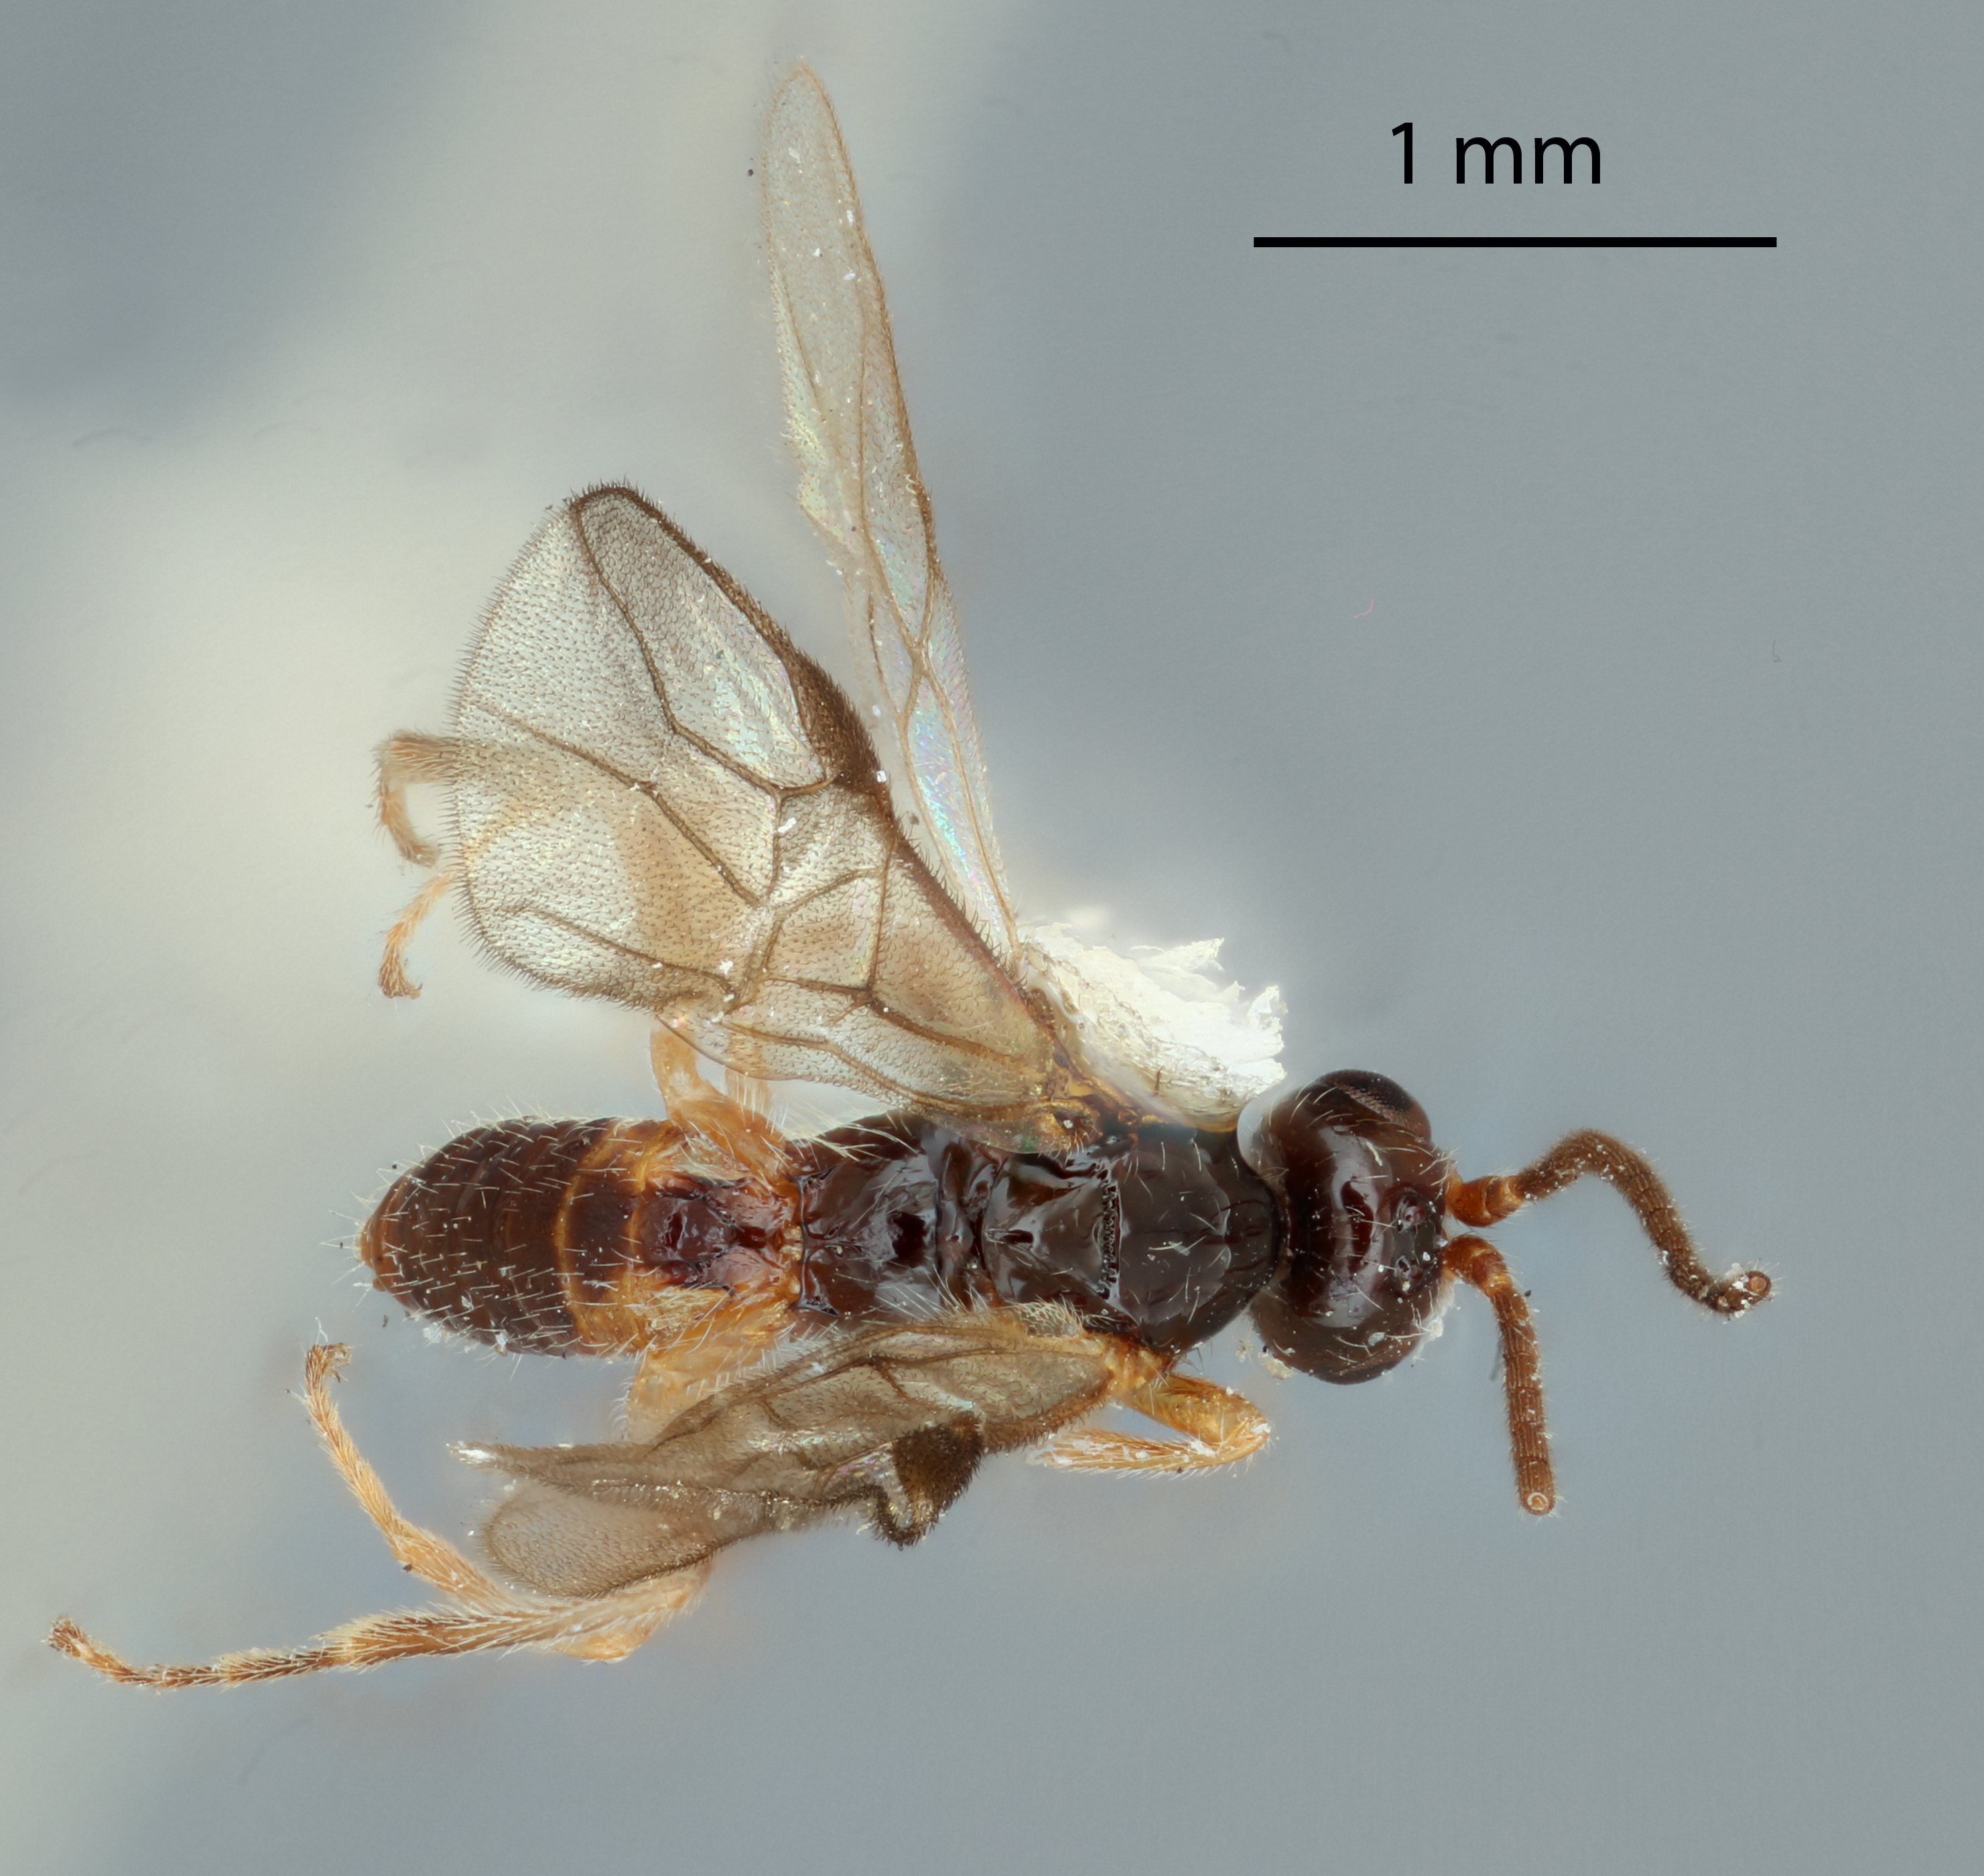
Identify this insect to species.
Opius canadensis
